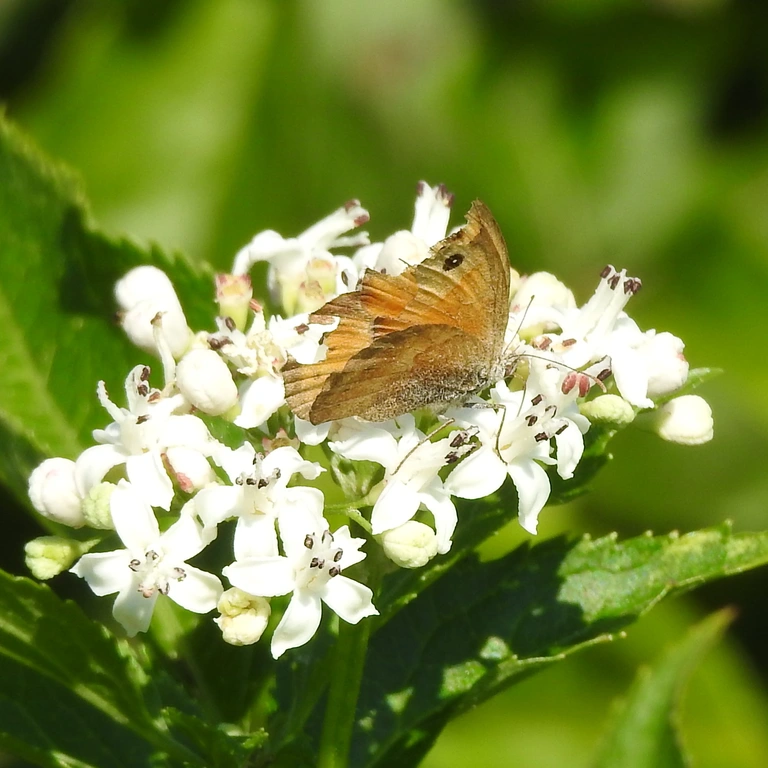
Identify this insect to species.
Coenonympha pamphilus
